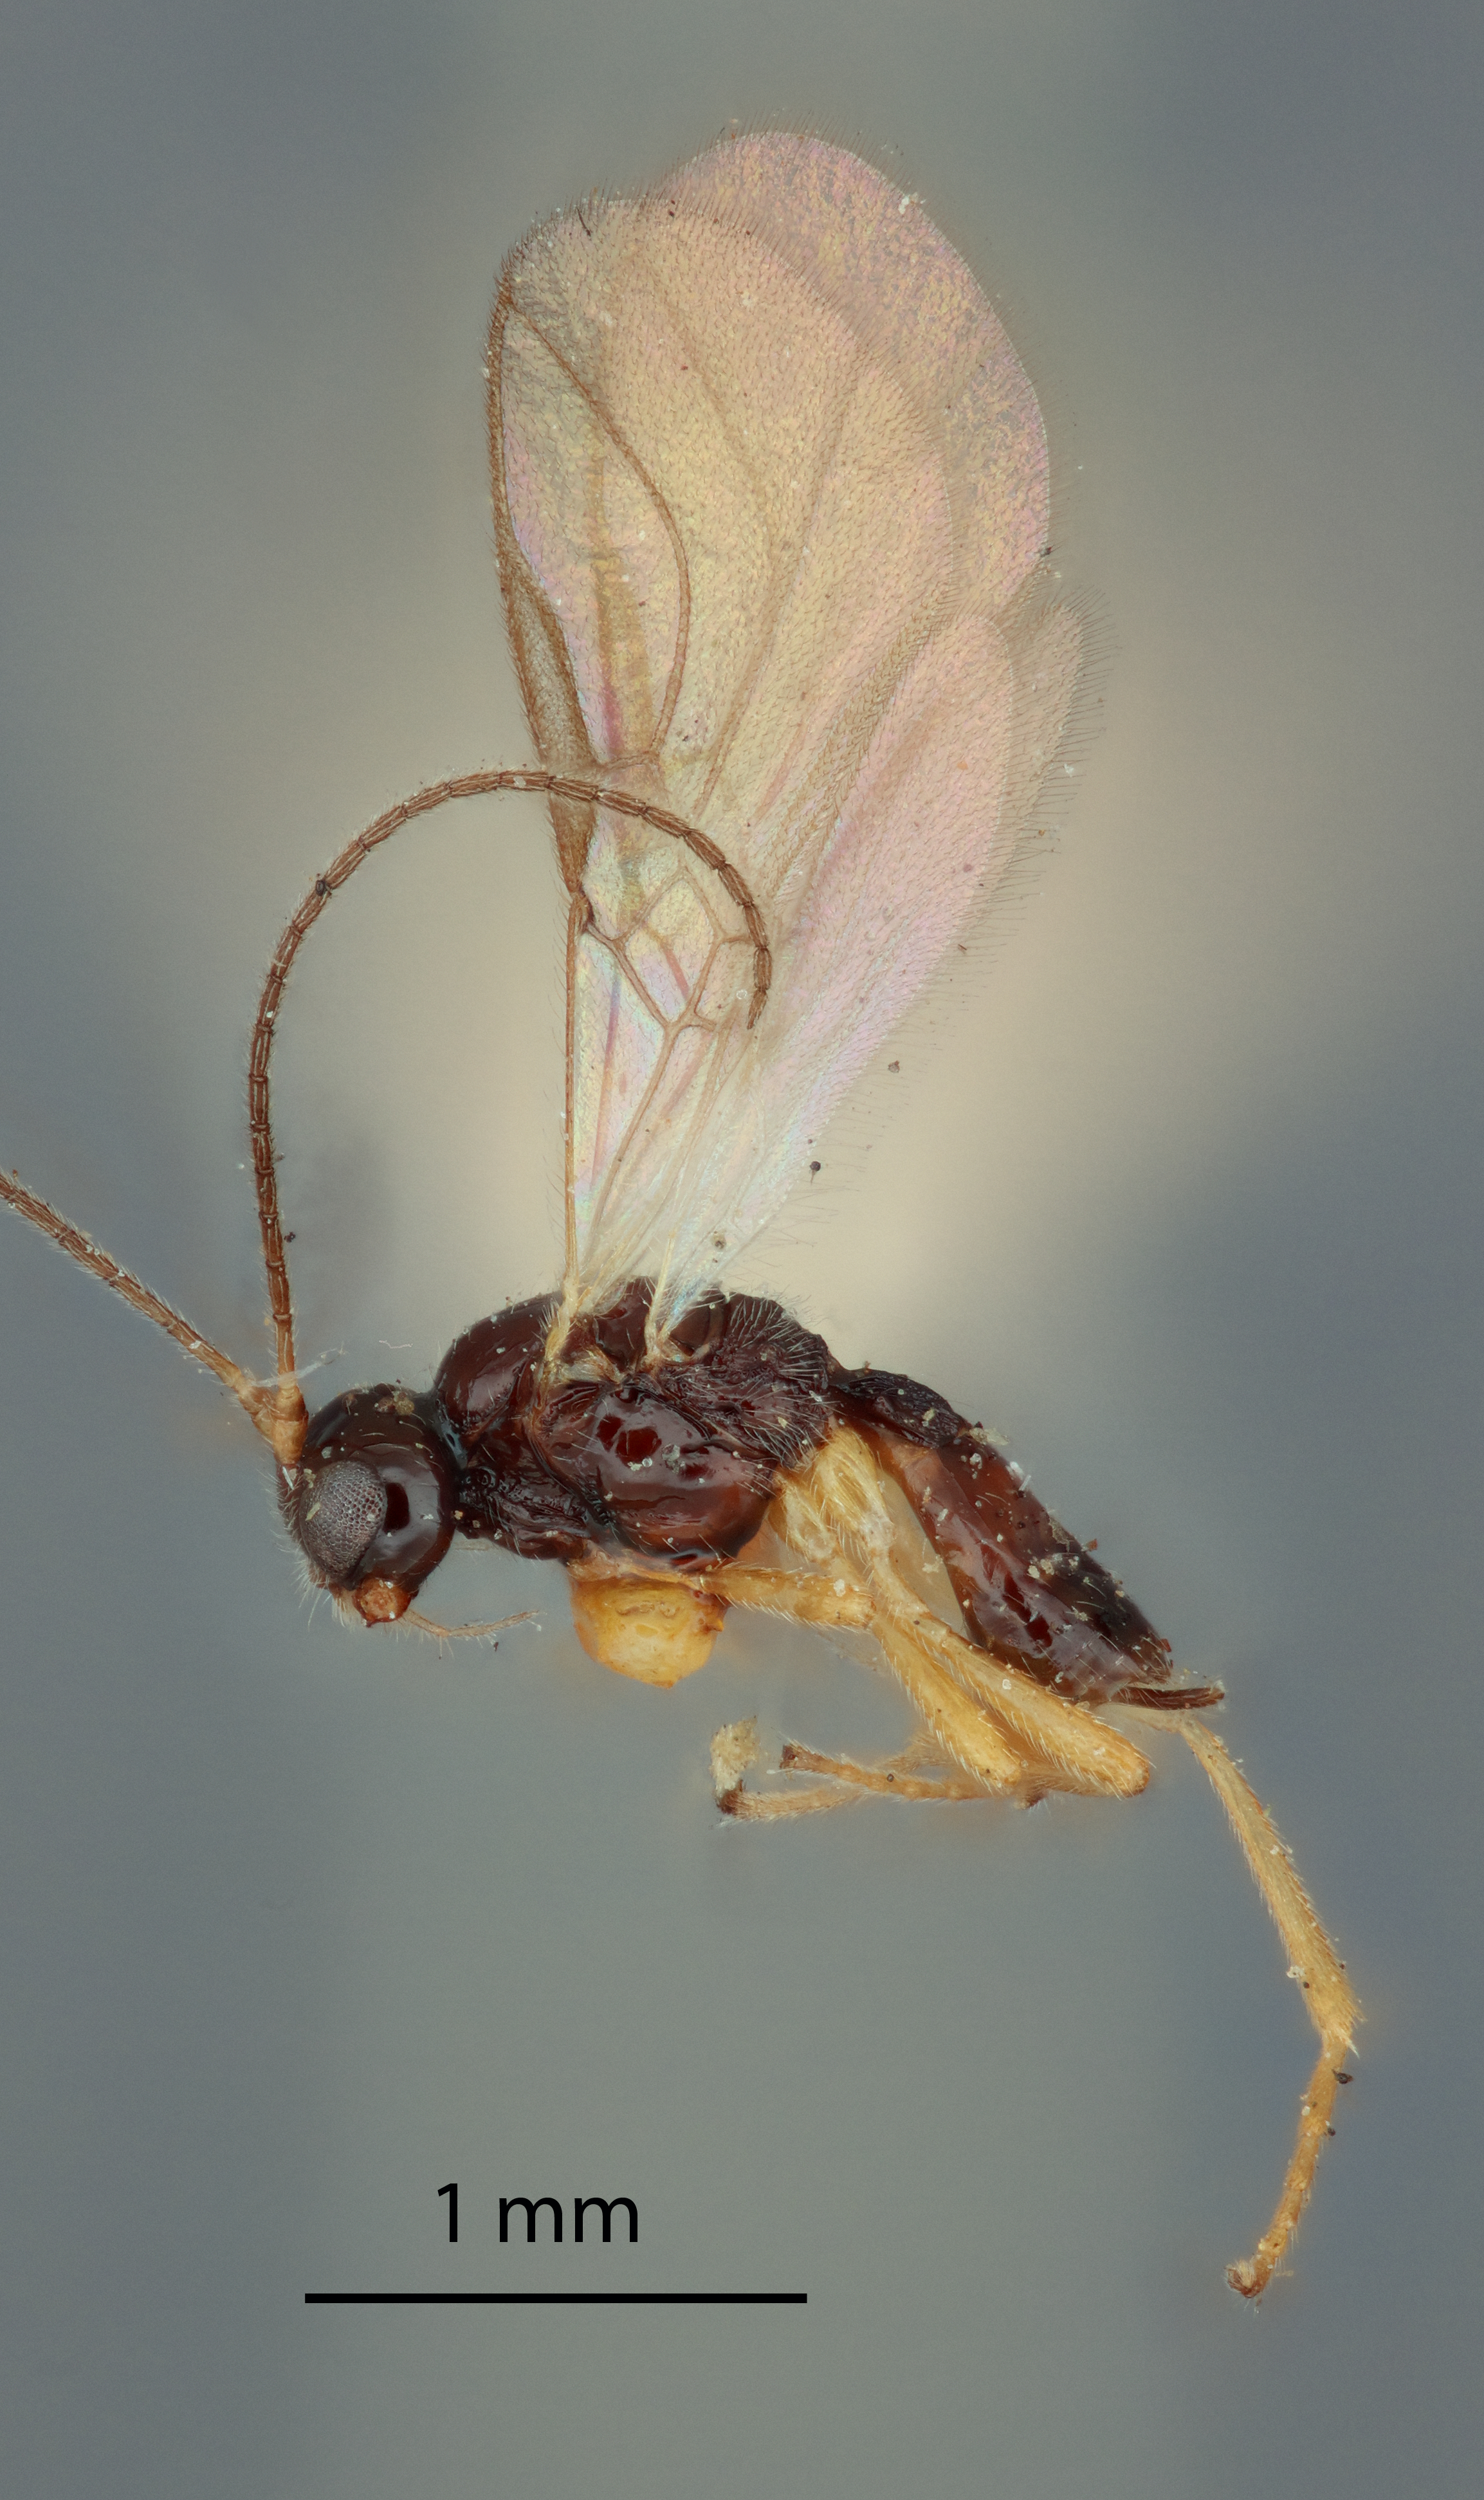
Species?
Dacnusa scaptomyzae
